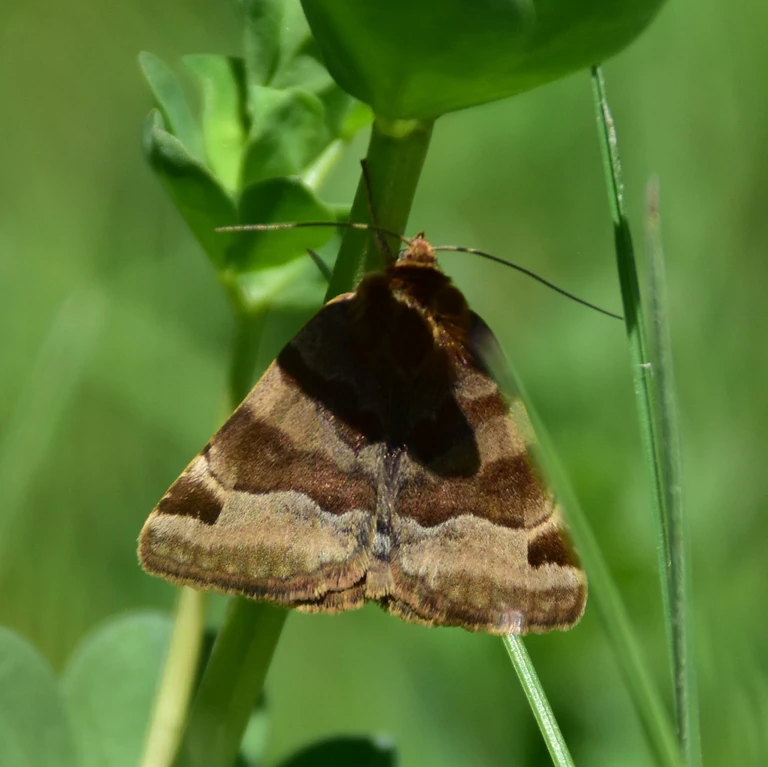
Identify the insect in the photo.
Euclidia glyphica
